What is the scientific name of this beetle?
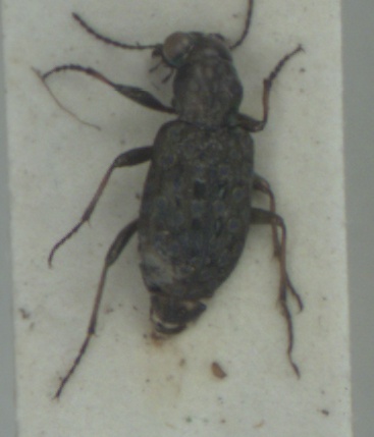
Elaphrus cupreus
